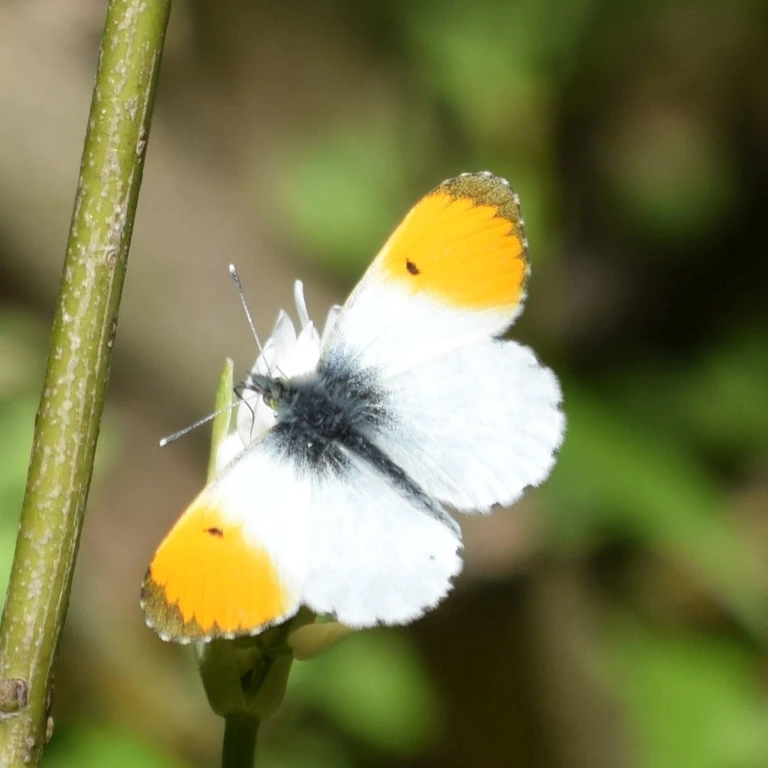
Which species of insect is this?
Anthocharis cardamines
